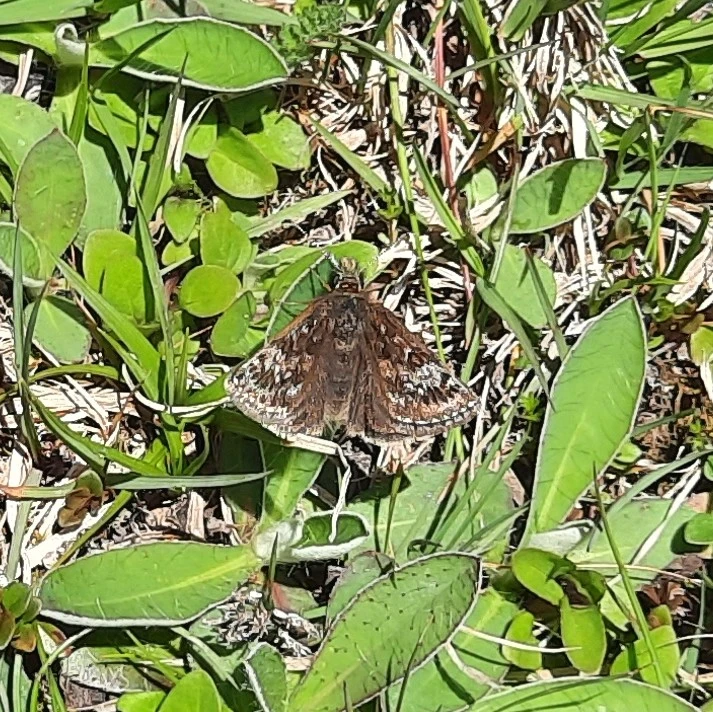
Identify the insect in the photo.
Erynnis tages
